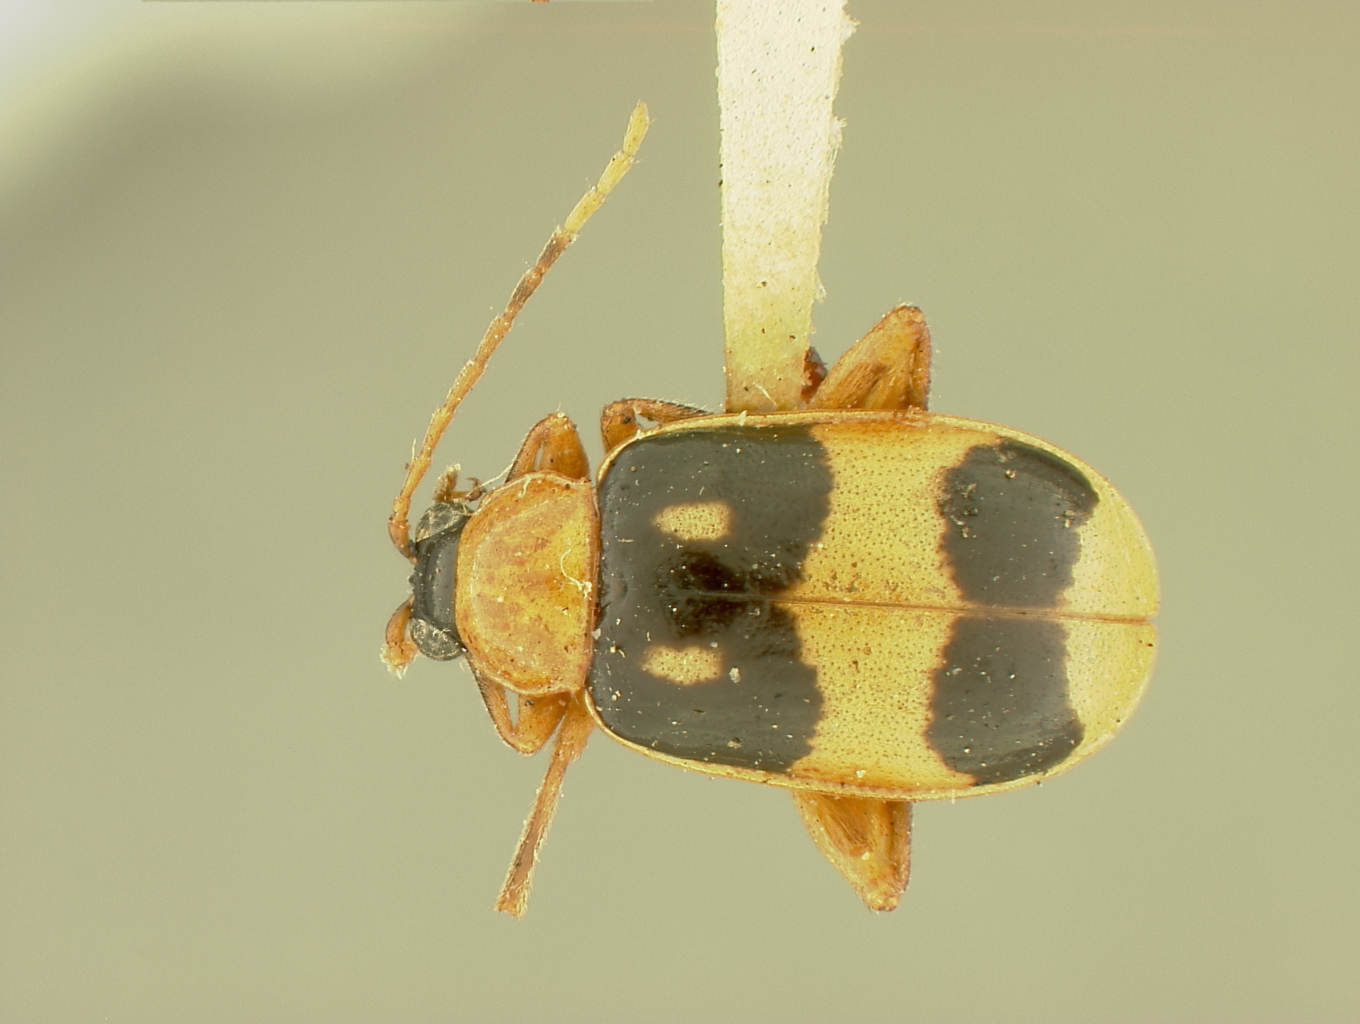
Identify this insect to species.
Pseudogona subcostata
